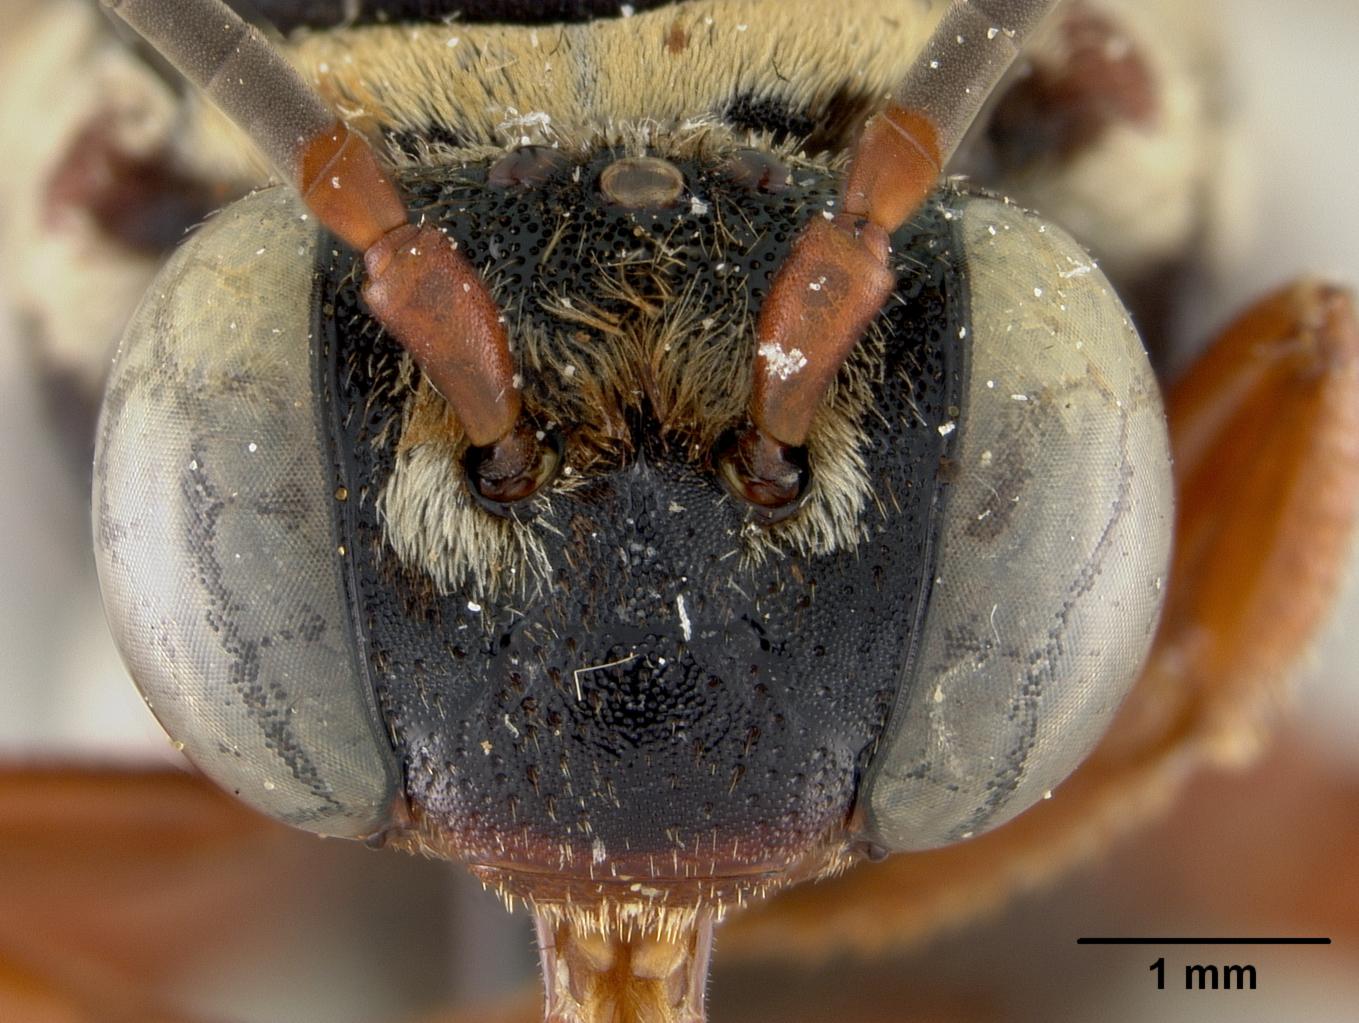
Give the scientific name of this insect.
Triepeolus quadrifasciatus
